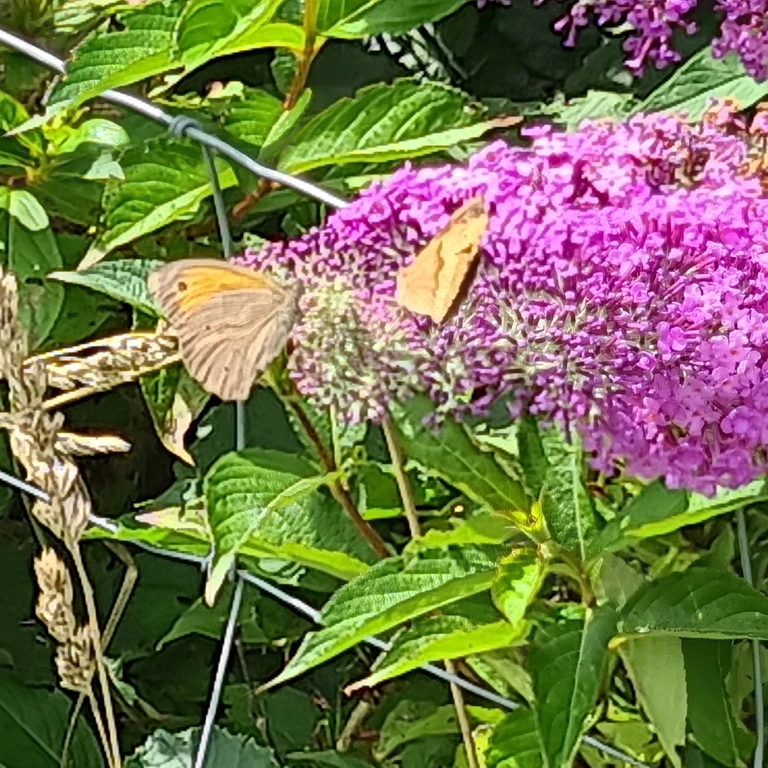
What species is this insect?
Maniola jurtina
